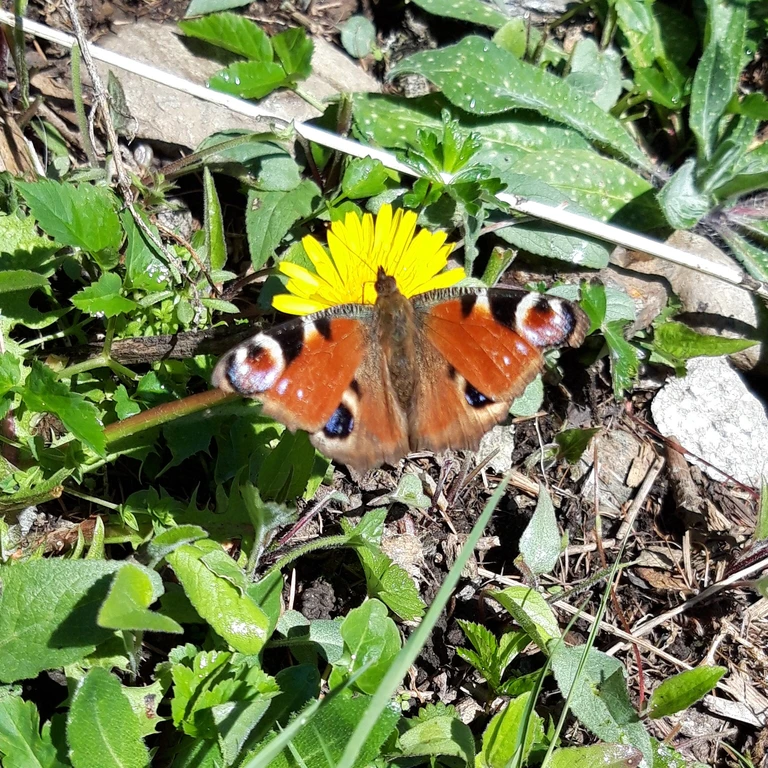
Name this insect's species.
Aglais io
